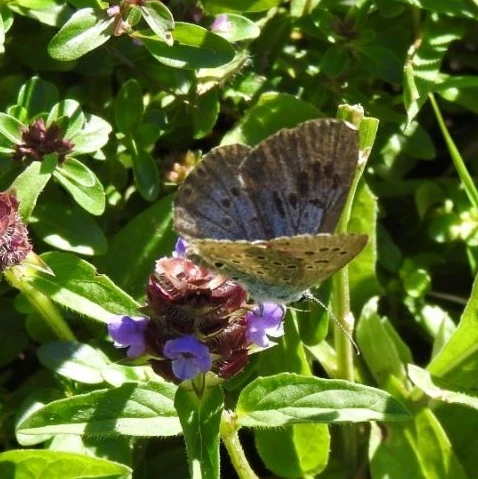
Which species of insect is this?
Phengaris arion (also Maculinea arion)
